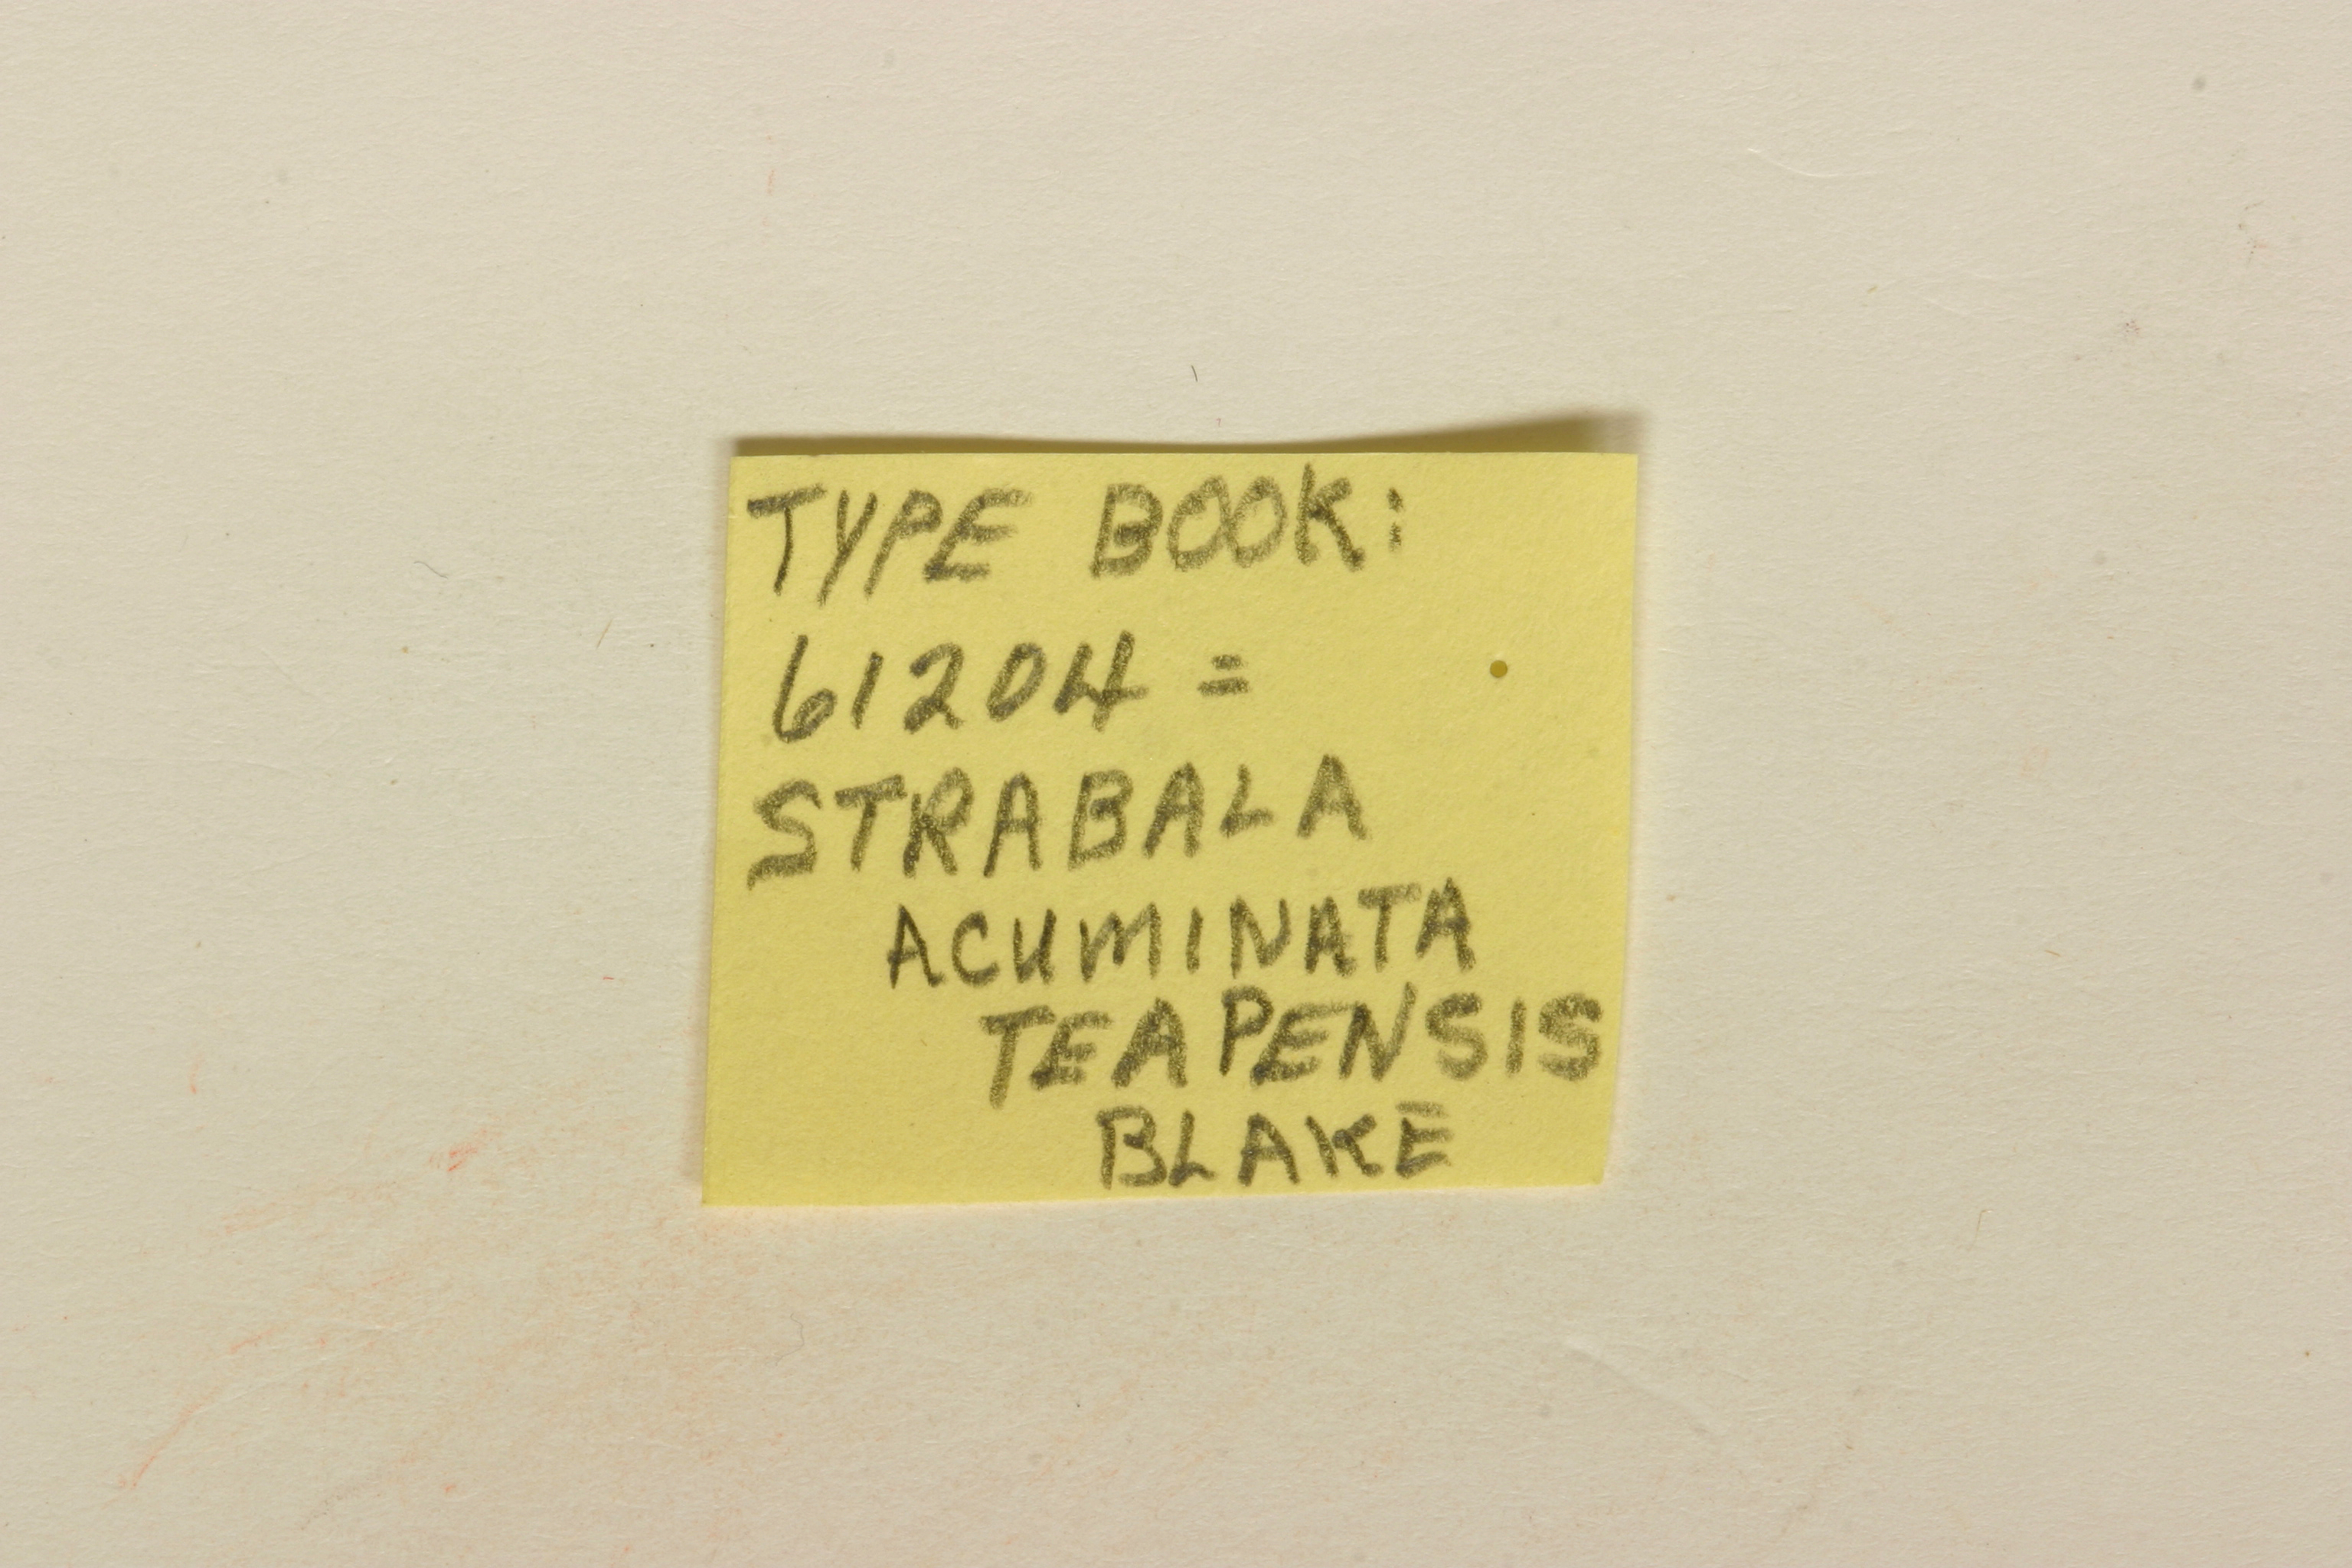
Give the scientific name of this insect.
Strabala acuminata
